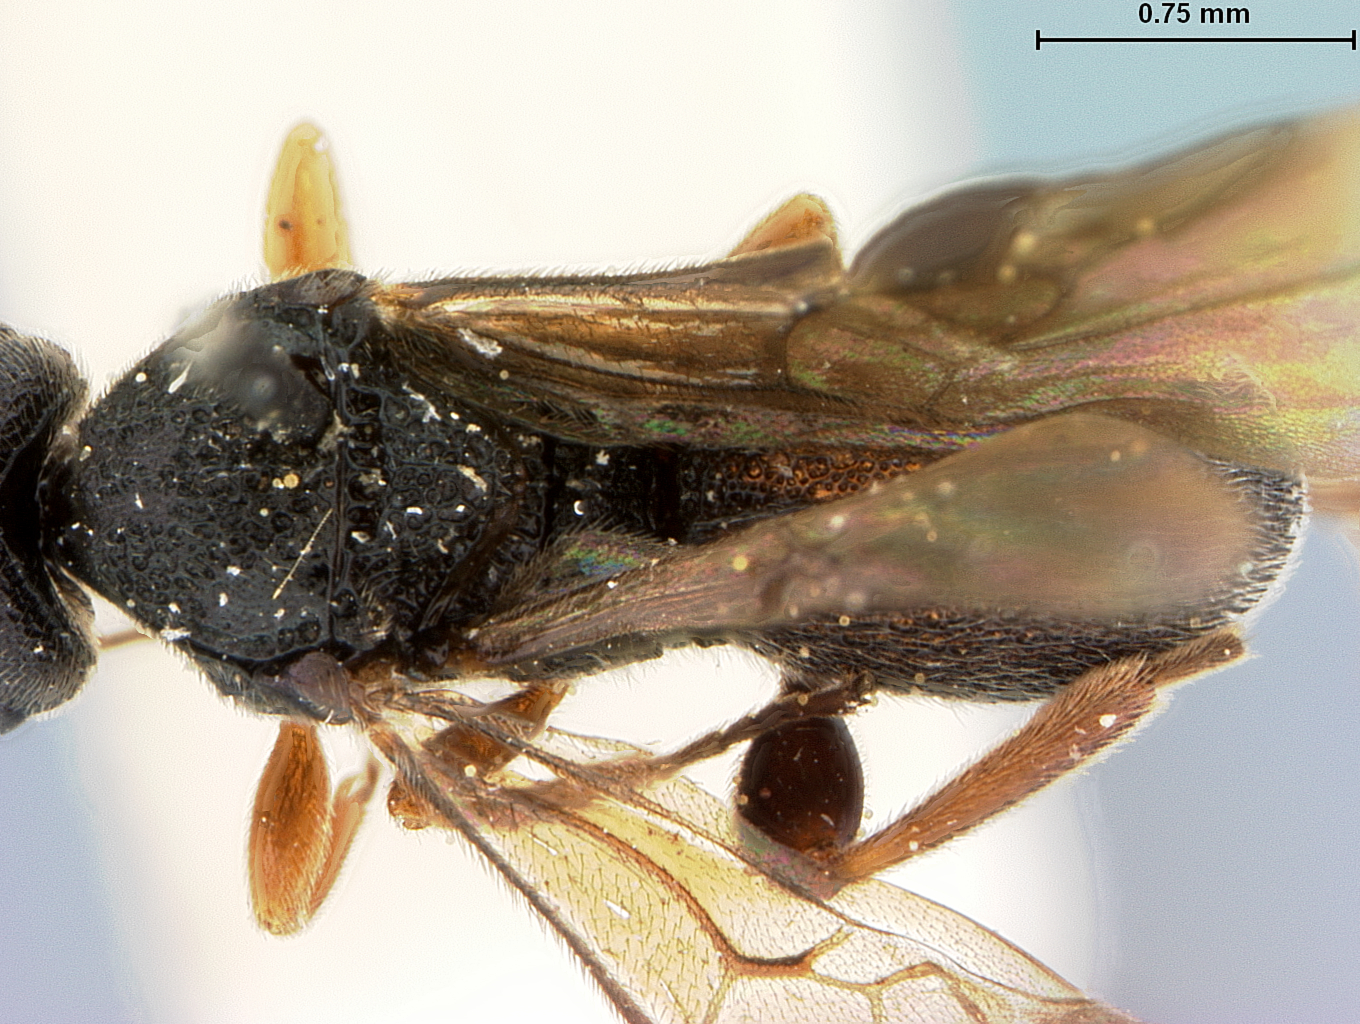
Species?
Urosigalphus clarus
